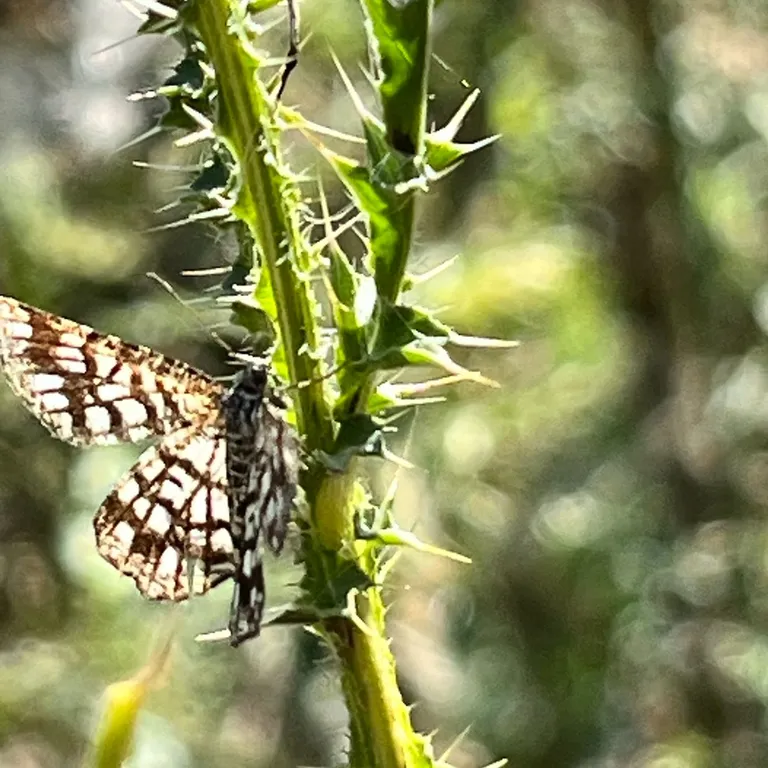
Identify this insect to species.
Chiasmia clathrata
